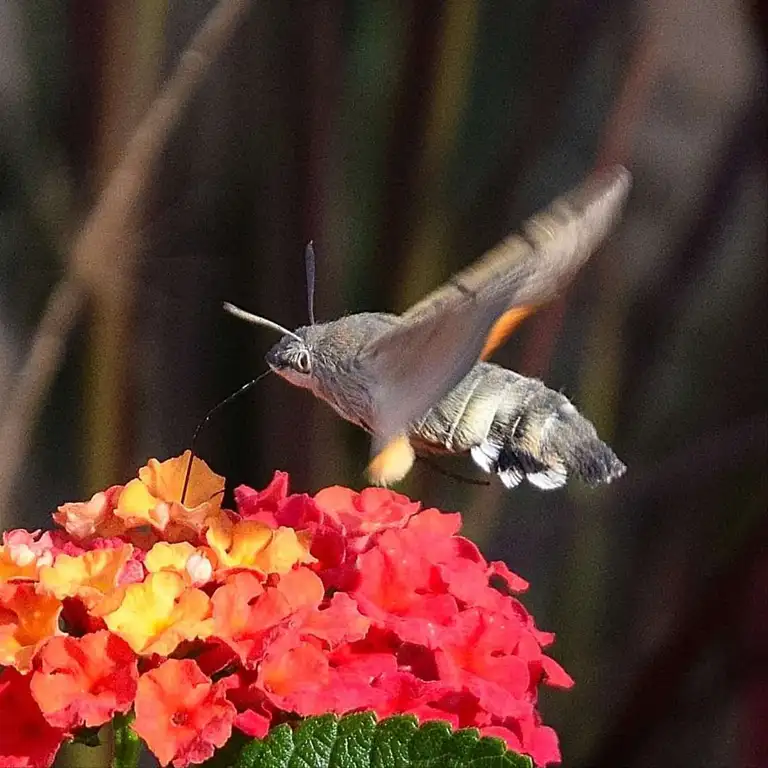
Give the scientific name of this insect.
Macroglossum stellatarum
